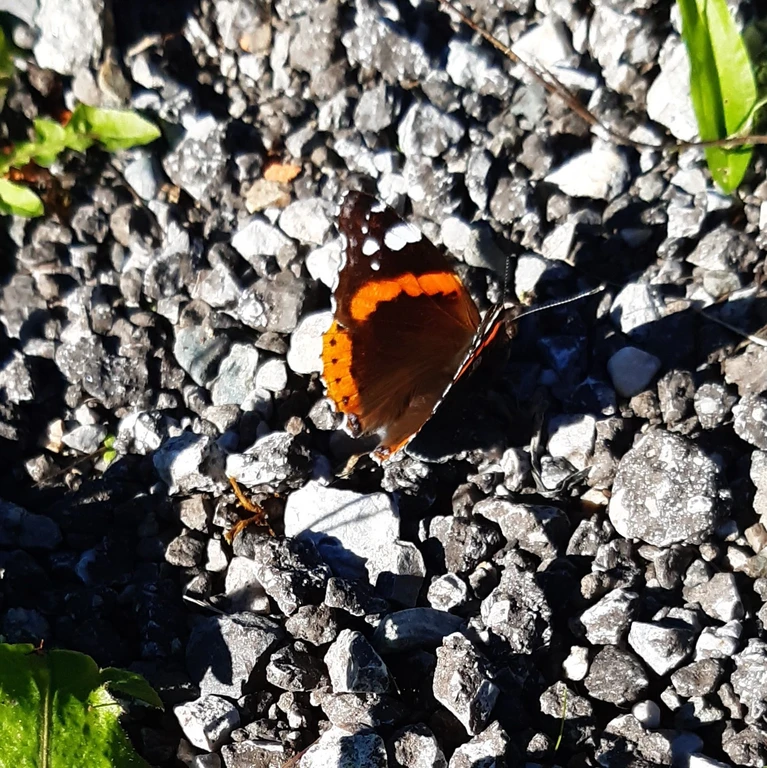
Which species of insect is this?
Vanessa atalanta
